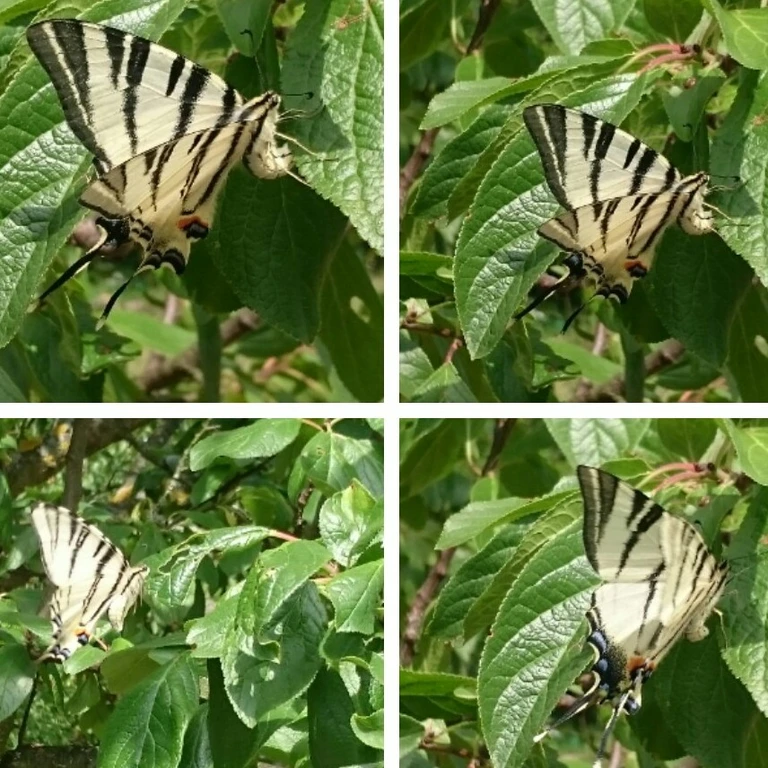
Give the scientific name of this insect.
Iphiclides podalirius
